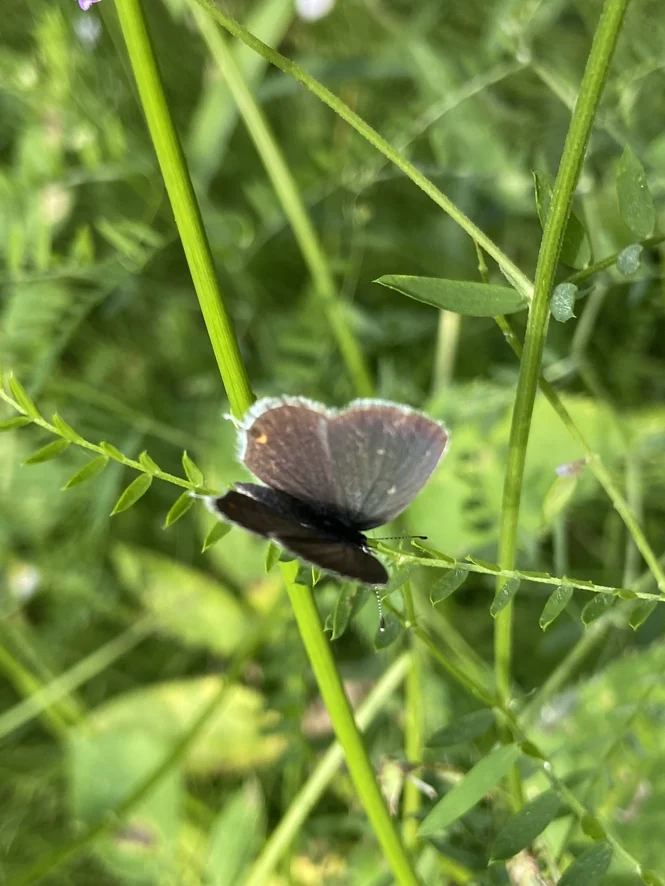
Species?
Cupido argiades (also Elkalyce argiades)
